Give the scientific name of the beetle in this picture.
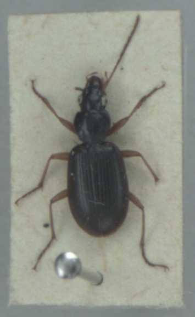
Paranchus albipes
